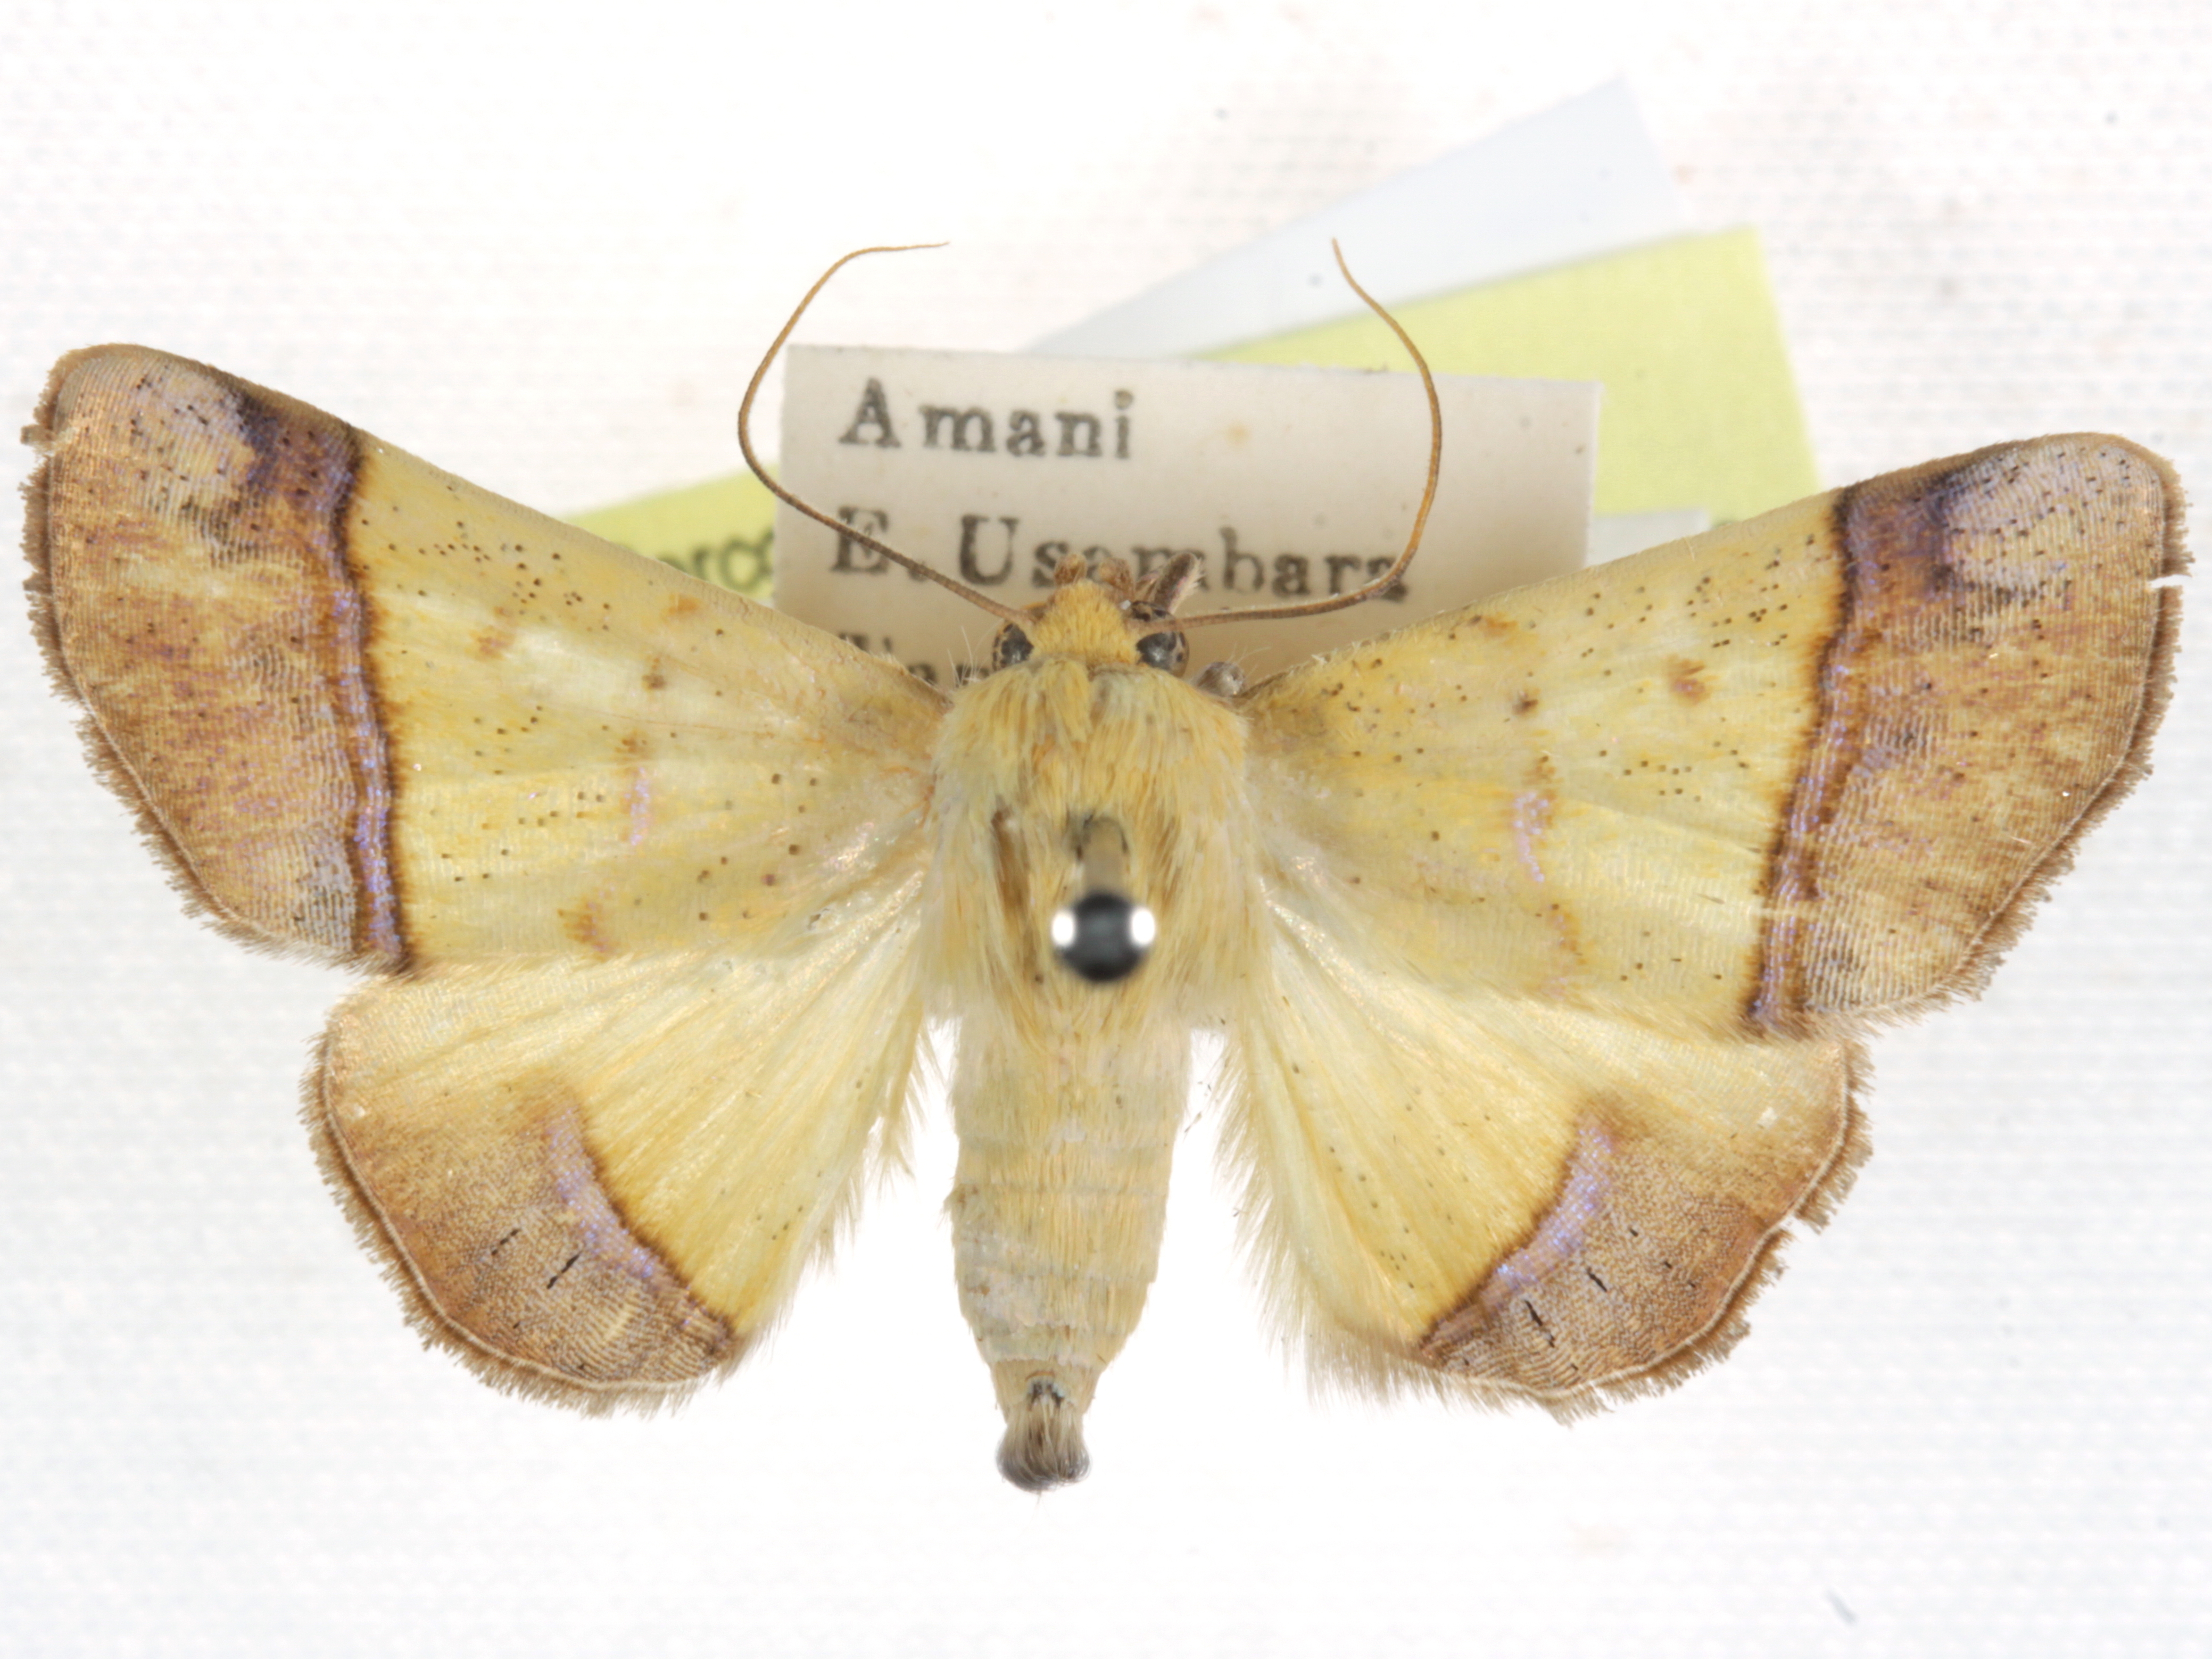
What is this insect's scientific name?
Strongylosia semiflava
